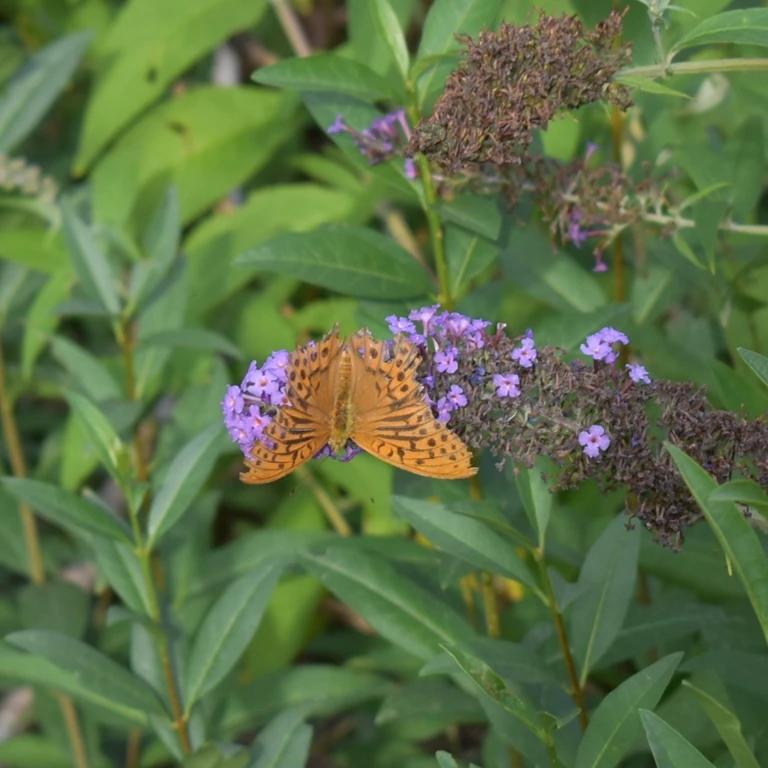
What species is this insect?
Argynnis paphia
